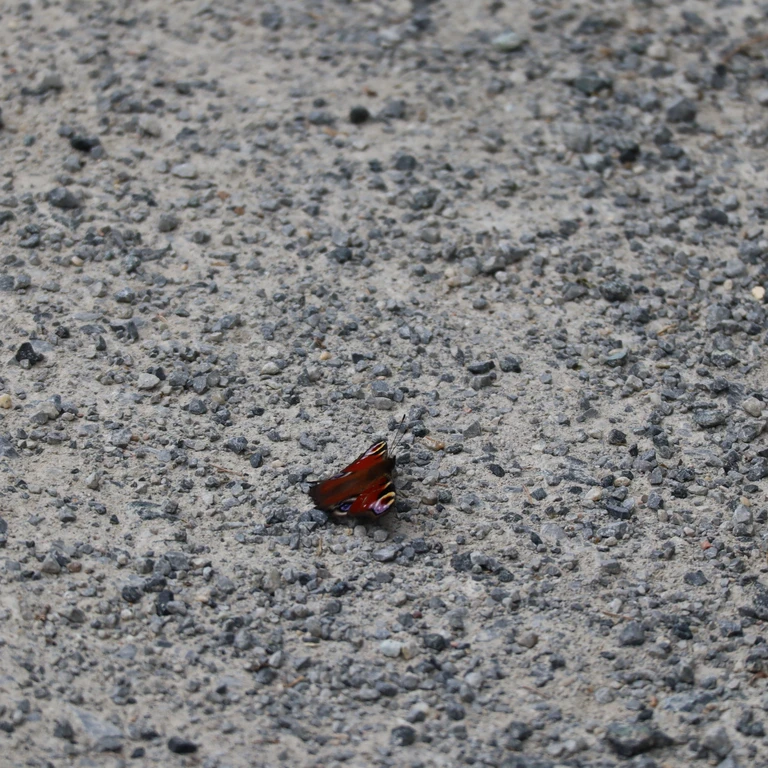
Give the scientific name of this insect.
Aglais io
